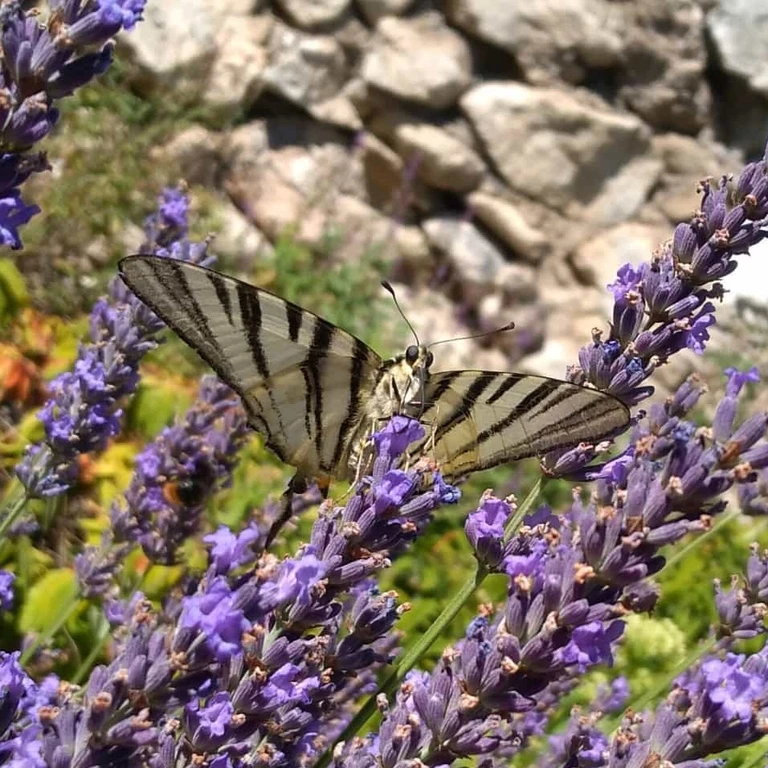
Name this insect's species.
Iphiclides podalirius
